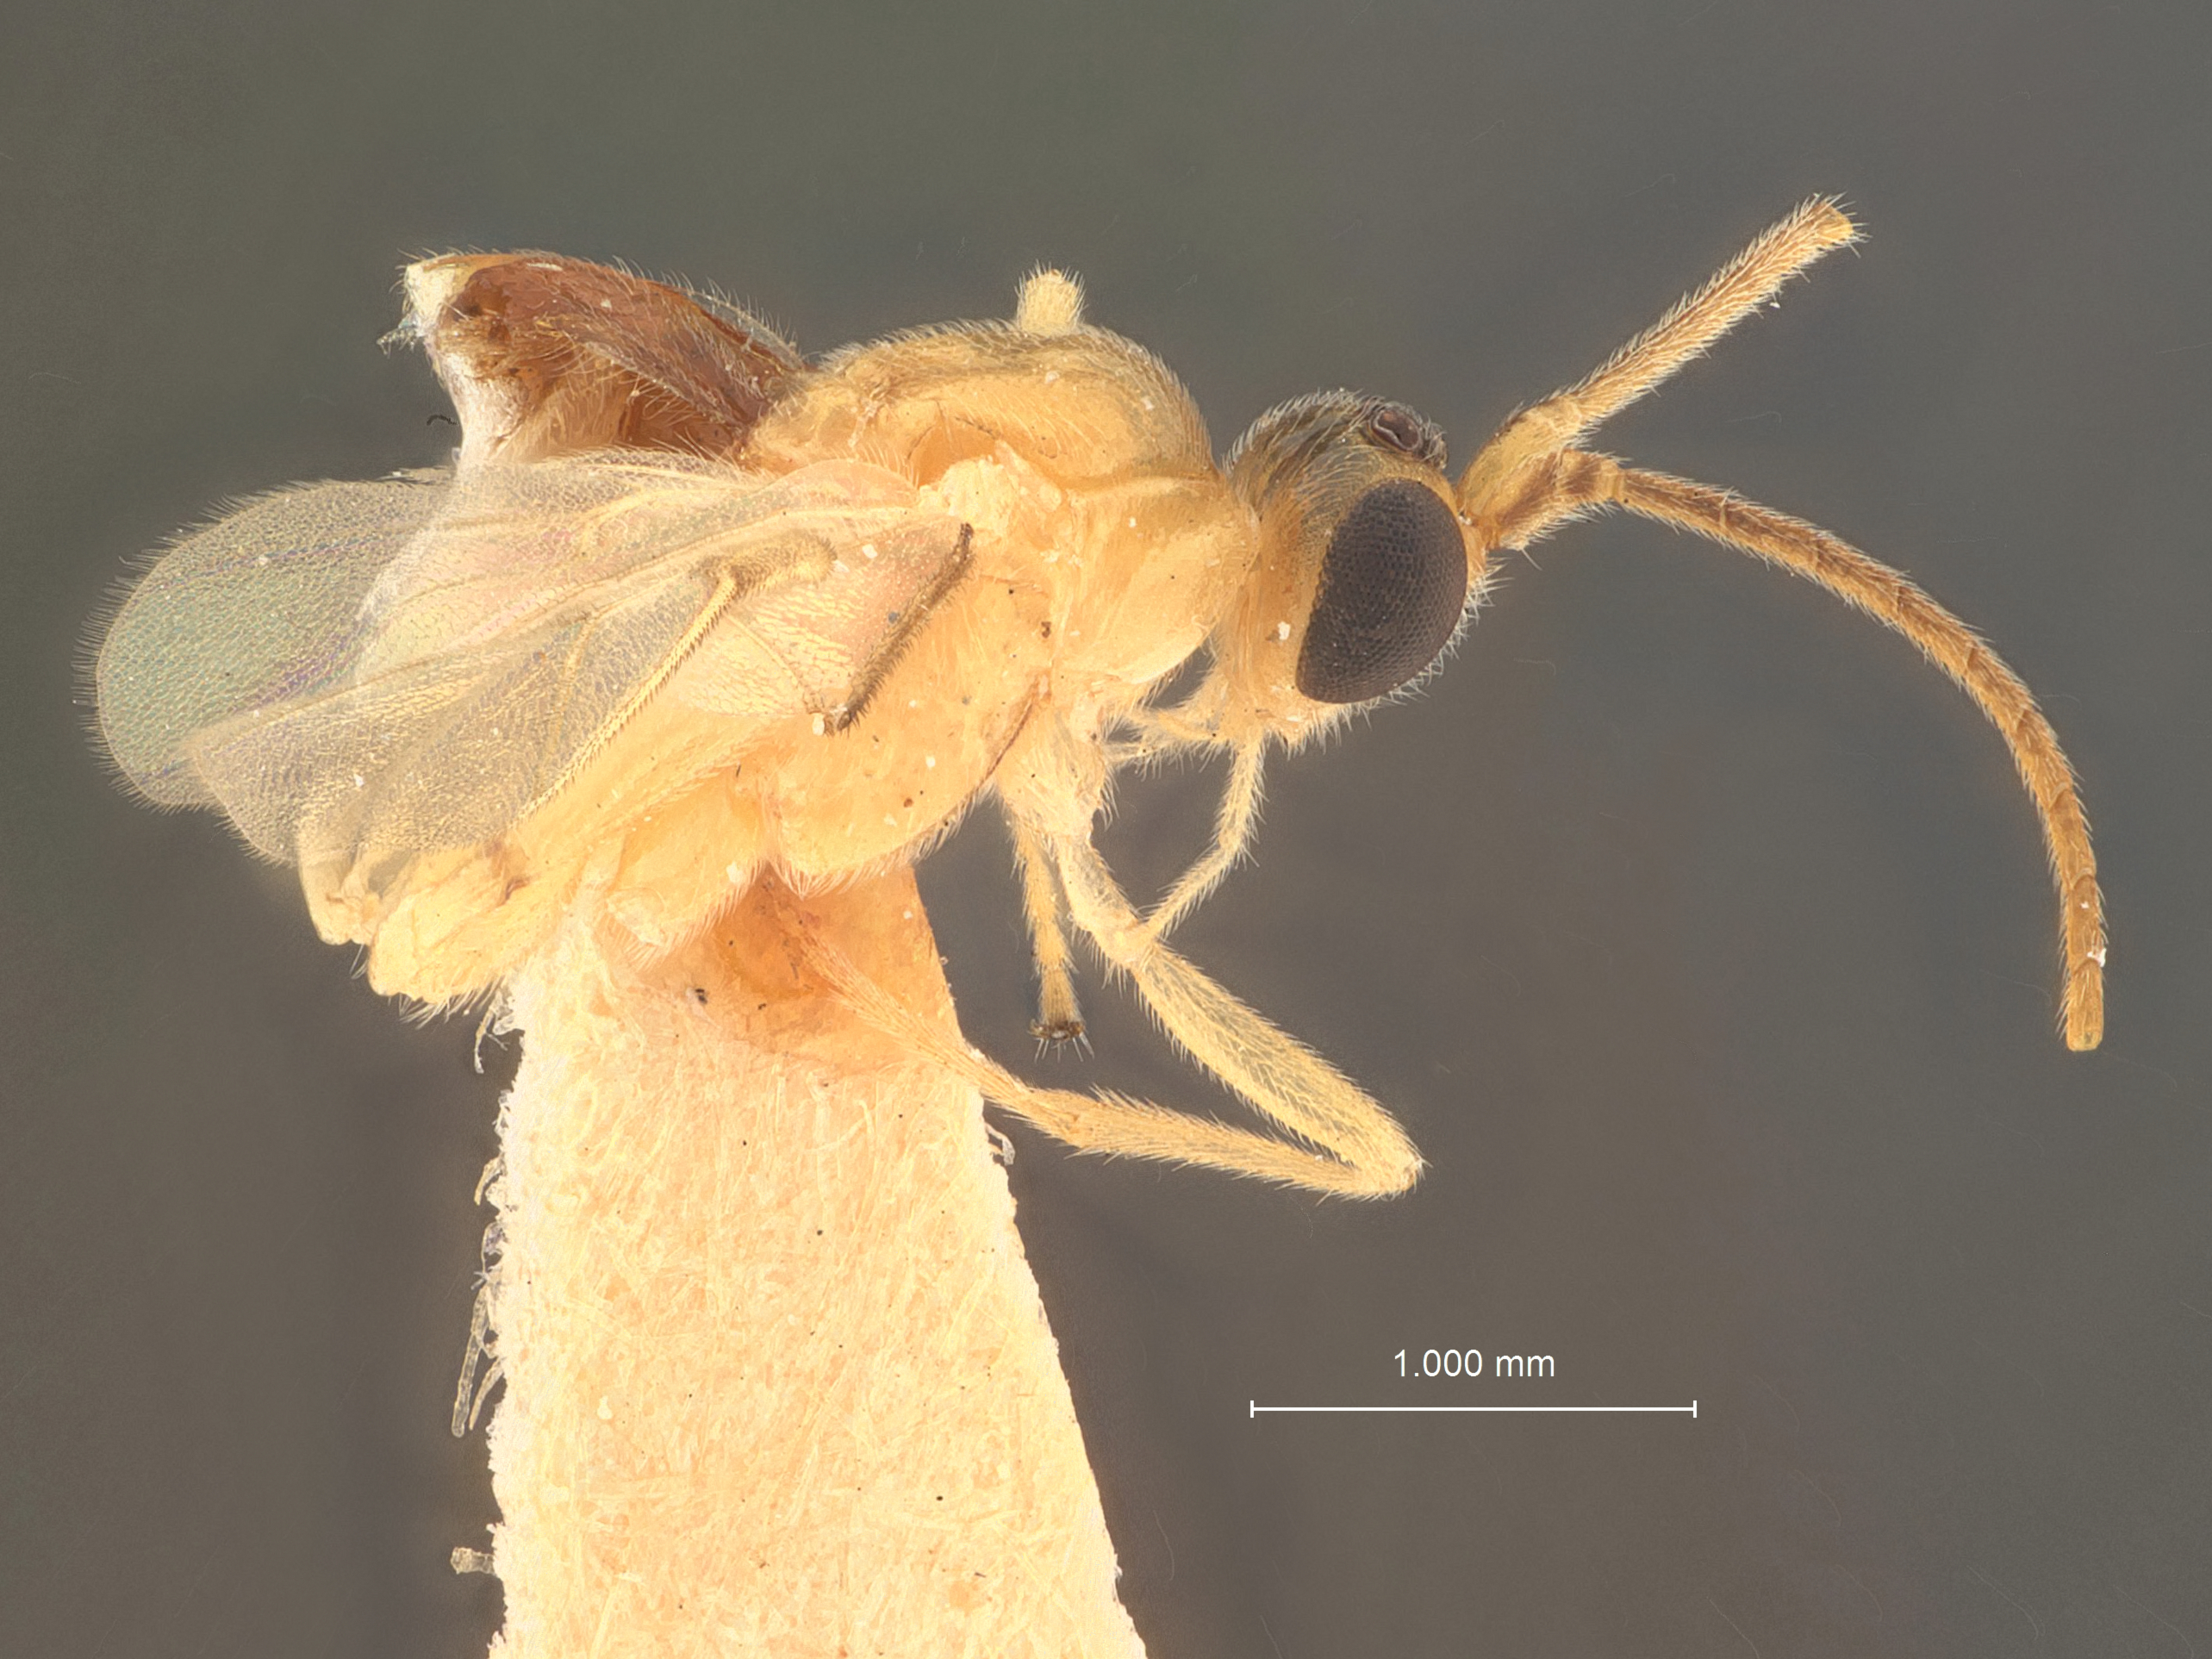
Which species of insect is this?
Orgilus immarginatus
